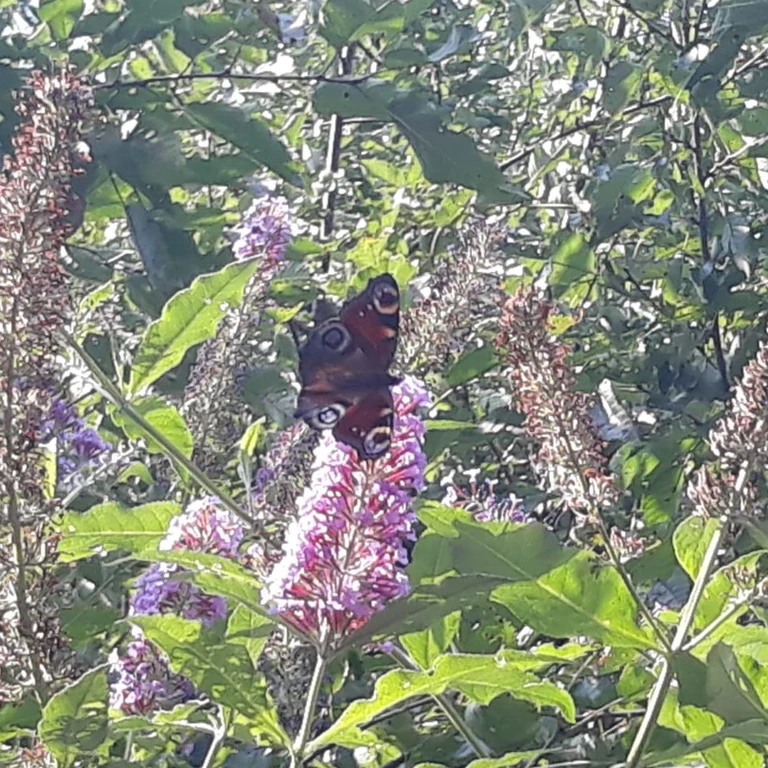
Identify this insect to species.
Aglais io
